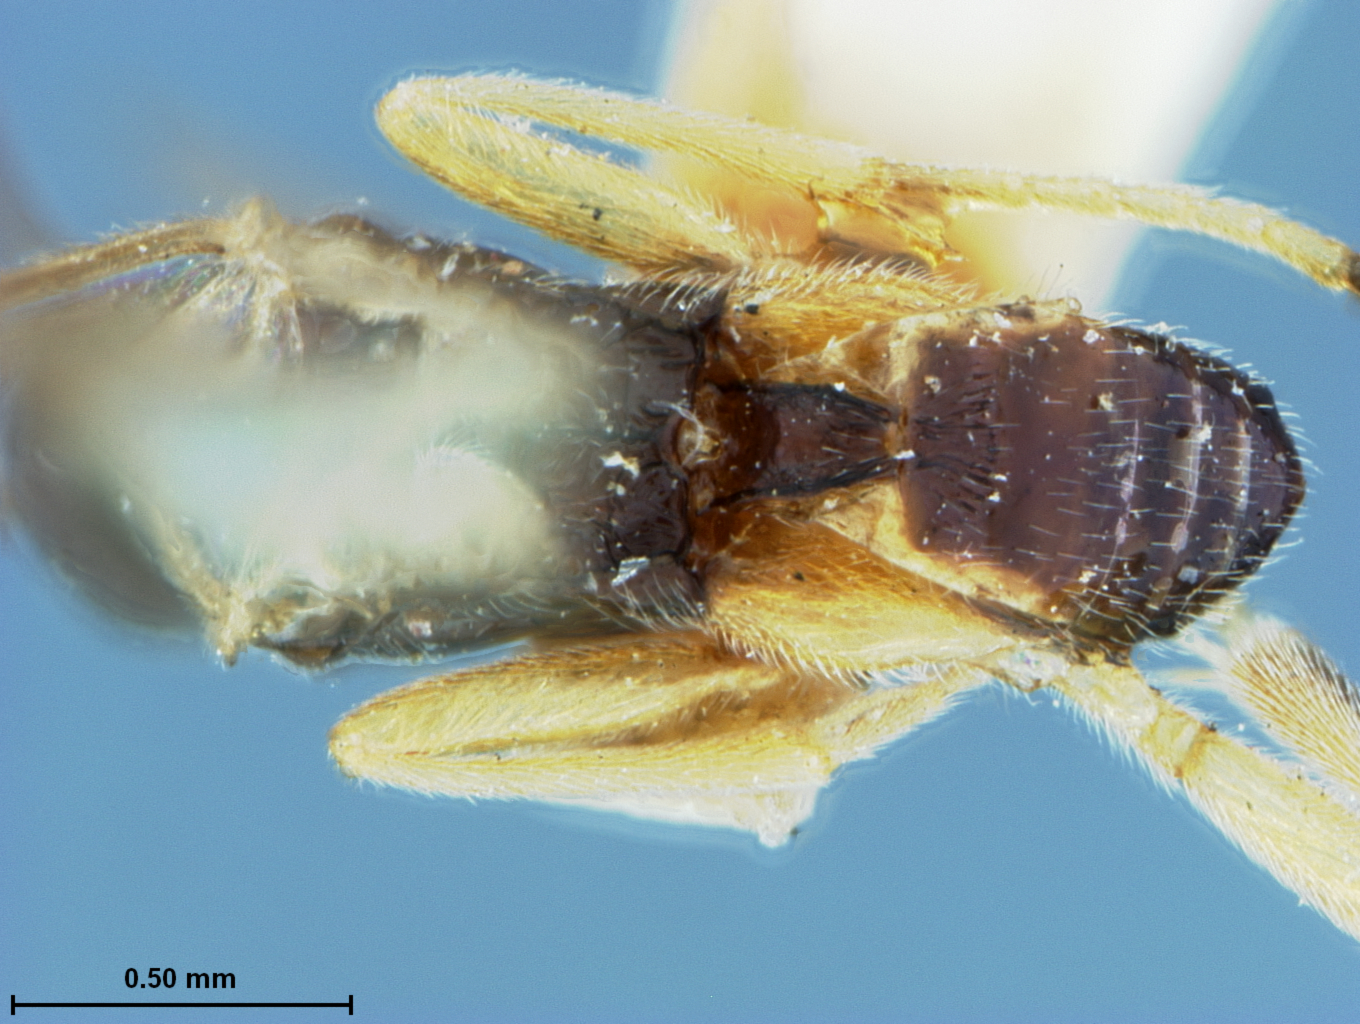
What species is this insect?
Apanteles radiatus
